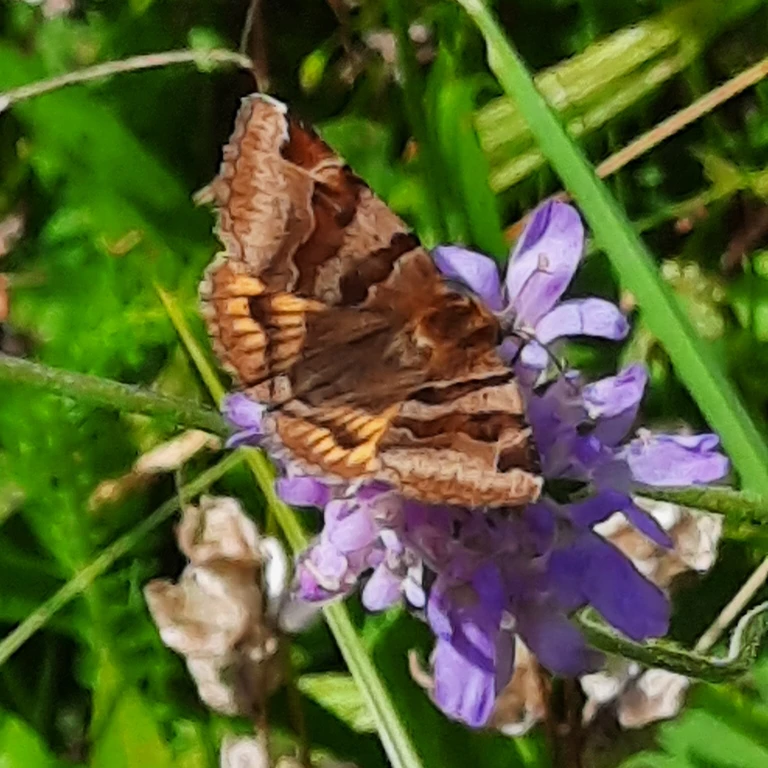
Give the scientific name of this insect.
Euclidia glyphica
